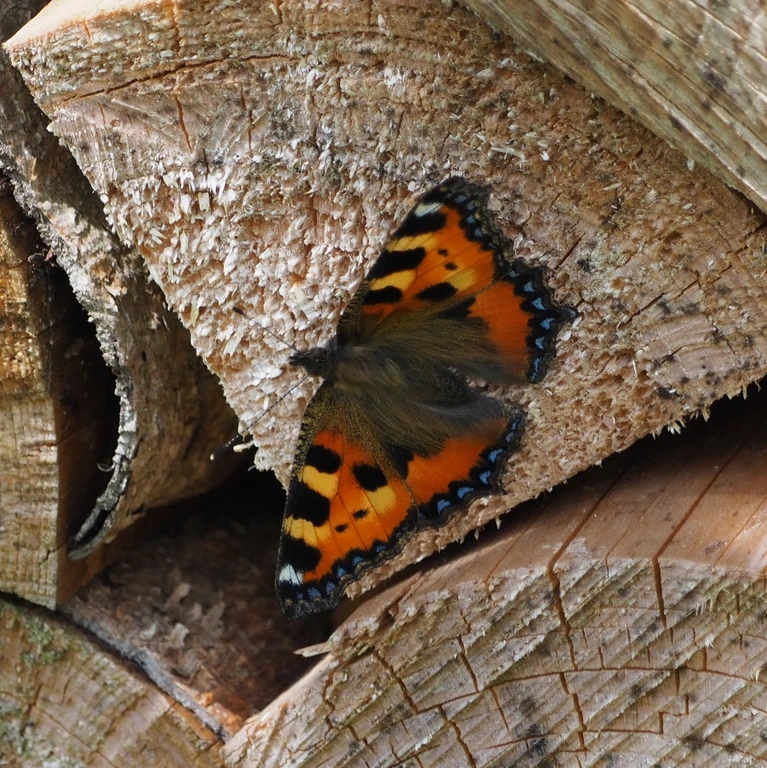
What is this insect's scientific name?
Aglais urticae
